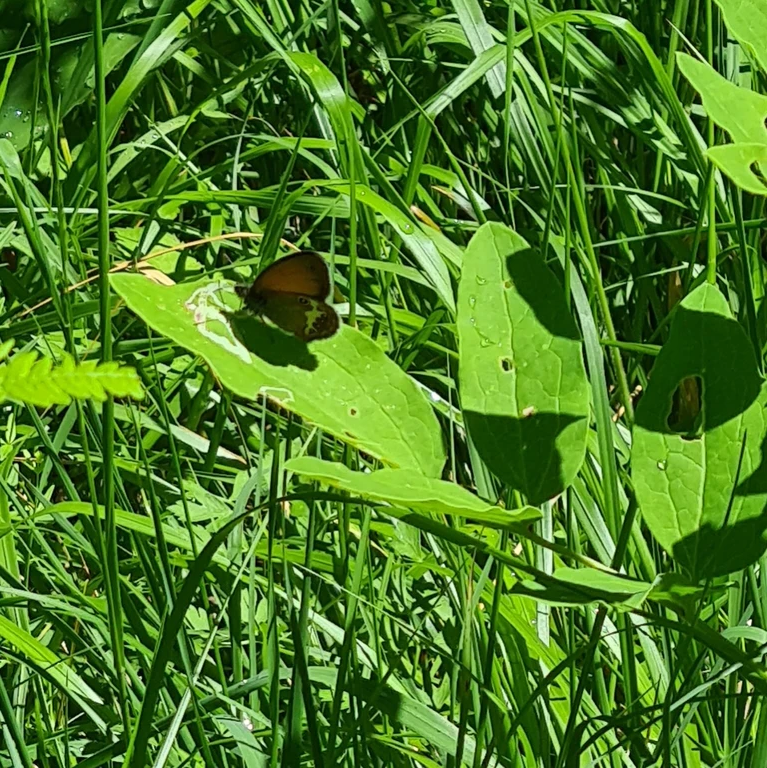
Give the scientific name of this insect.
Coenonympha arcania
